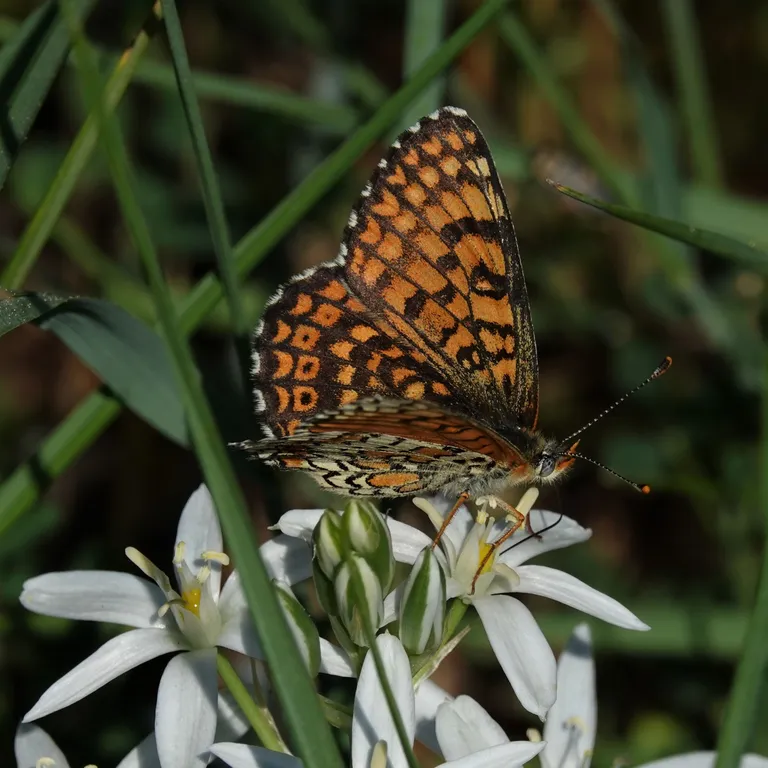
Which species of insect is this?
Melitaea cinxia
